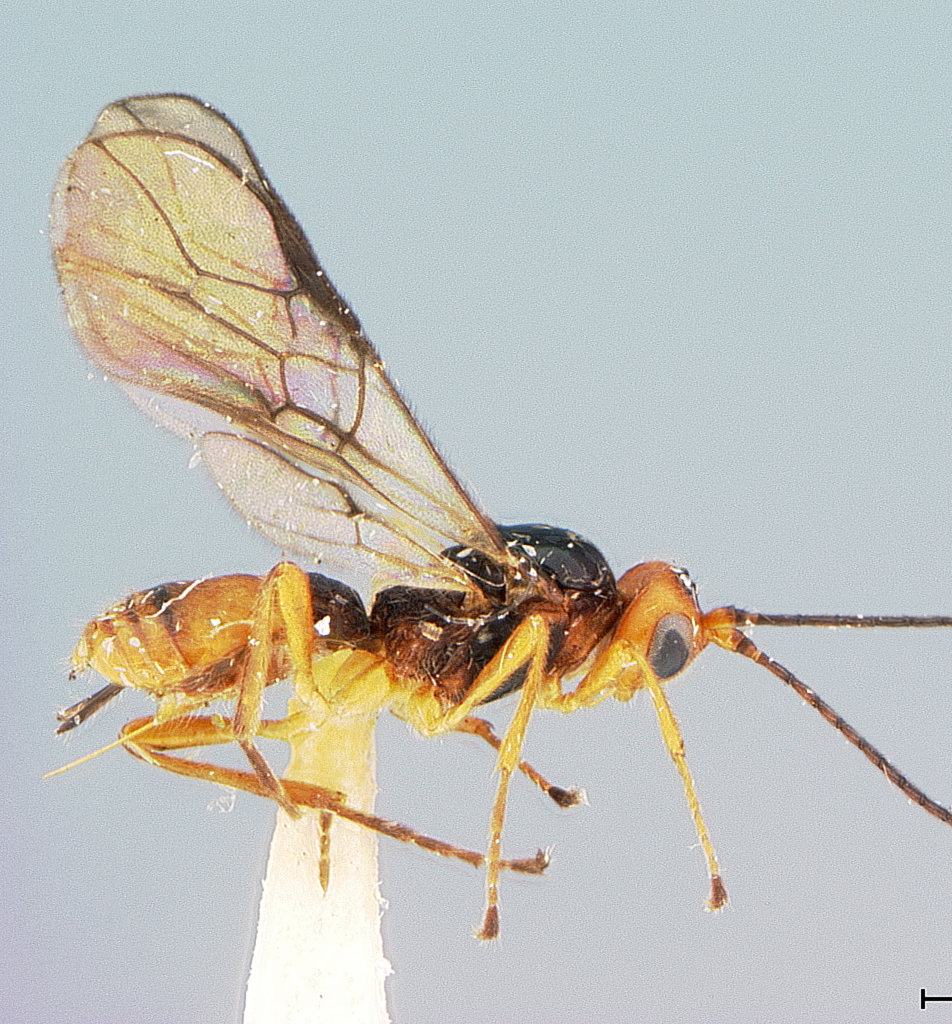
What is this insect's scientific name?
Opius sabroskyi
